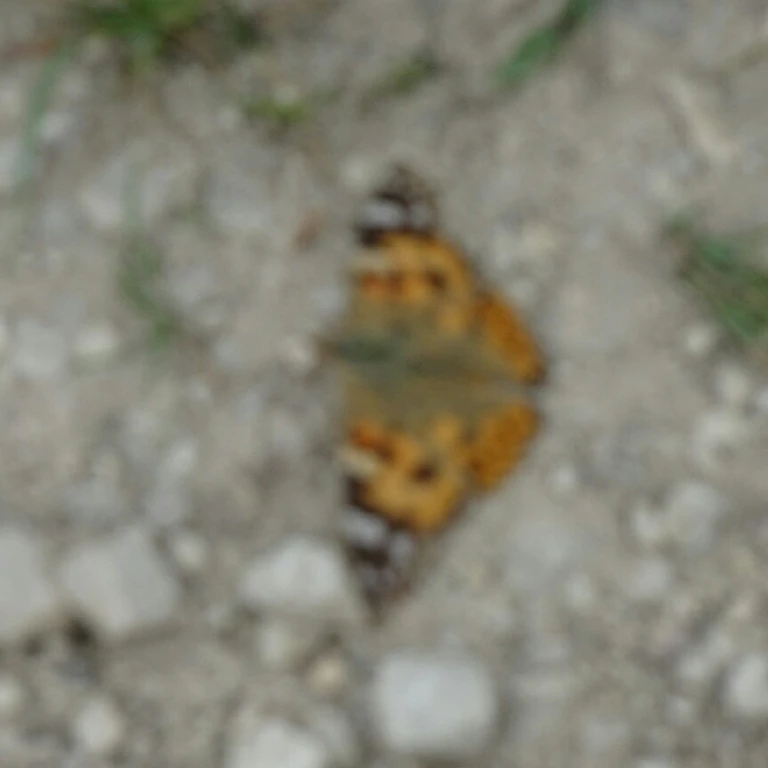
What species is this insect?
Vanessa cardui
